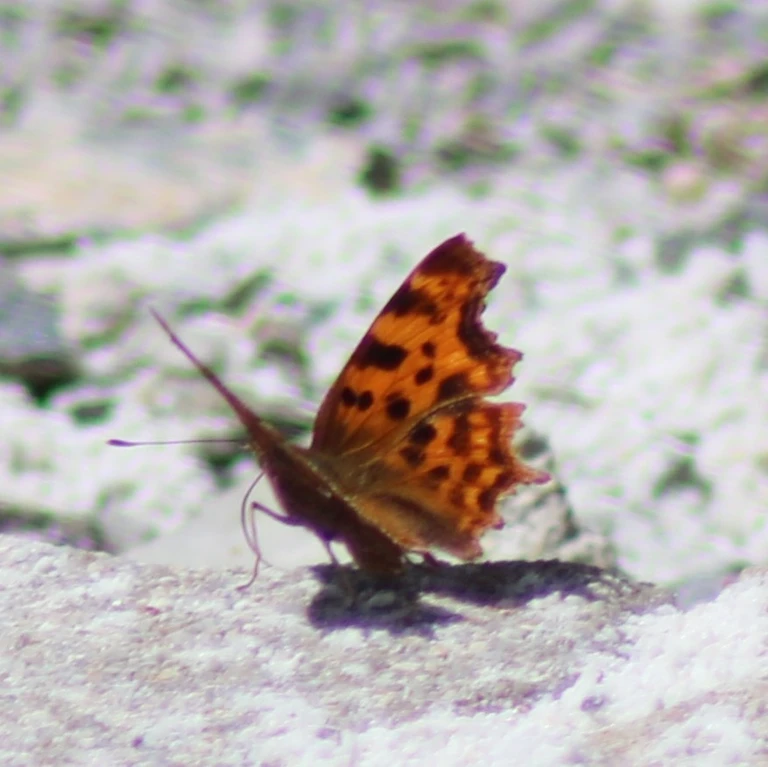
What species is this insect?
Polygonia c-album
